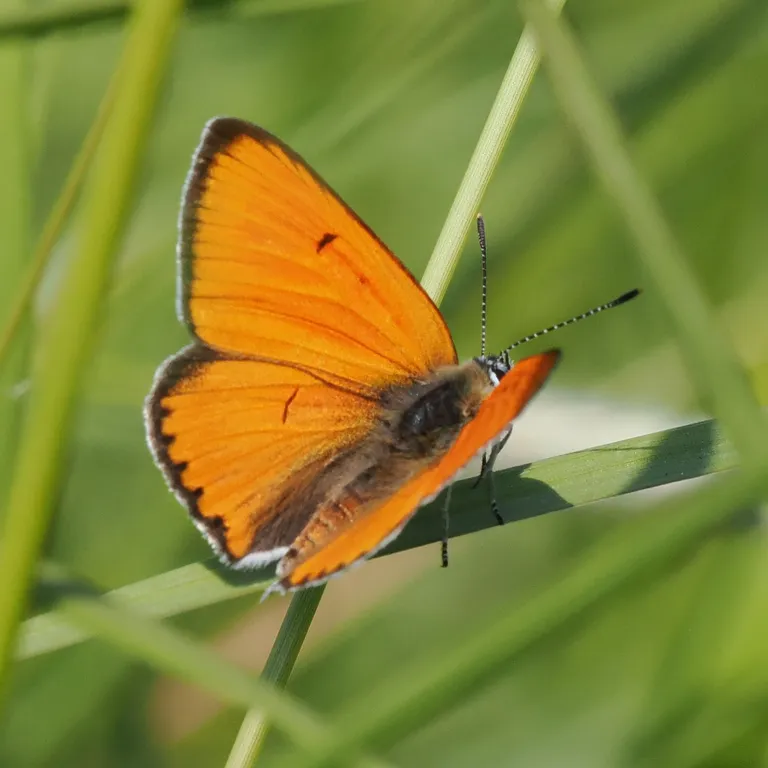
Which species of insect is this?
Lycaena dispar
